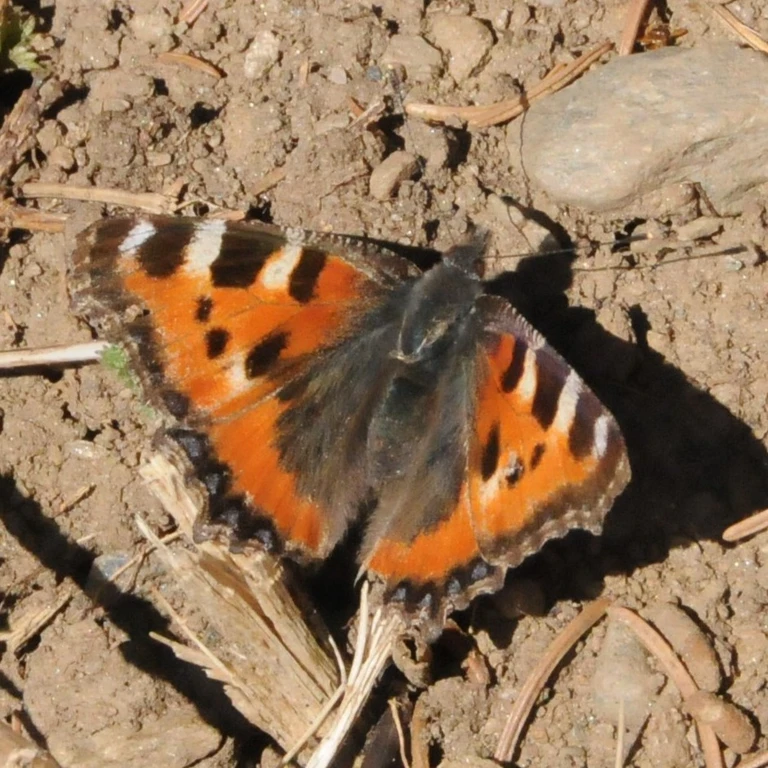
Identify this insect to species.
Aglais urticae
